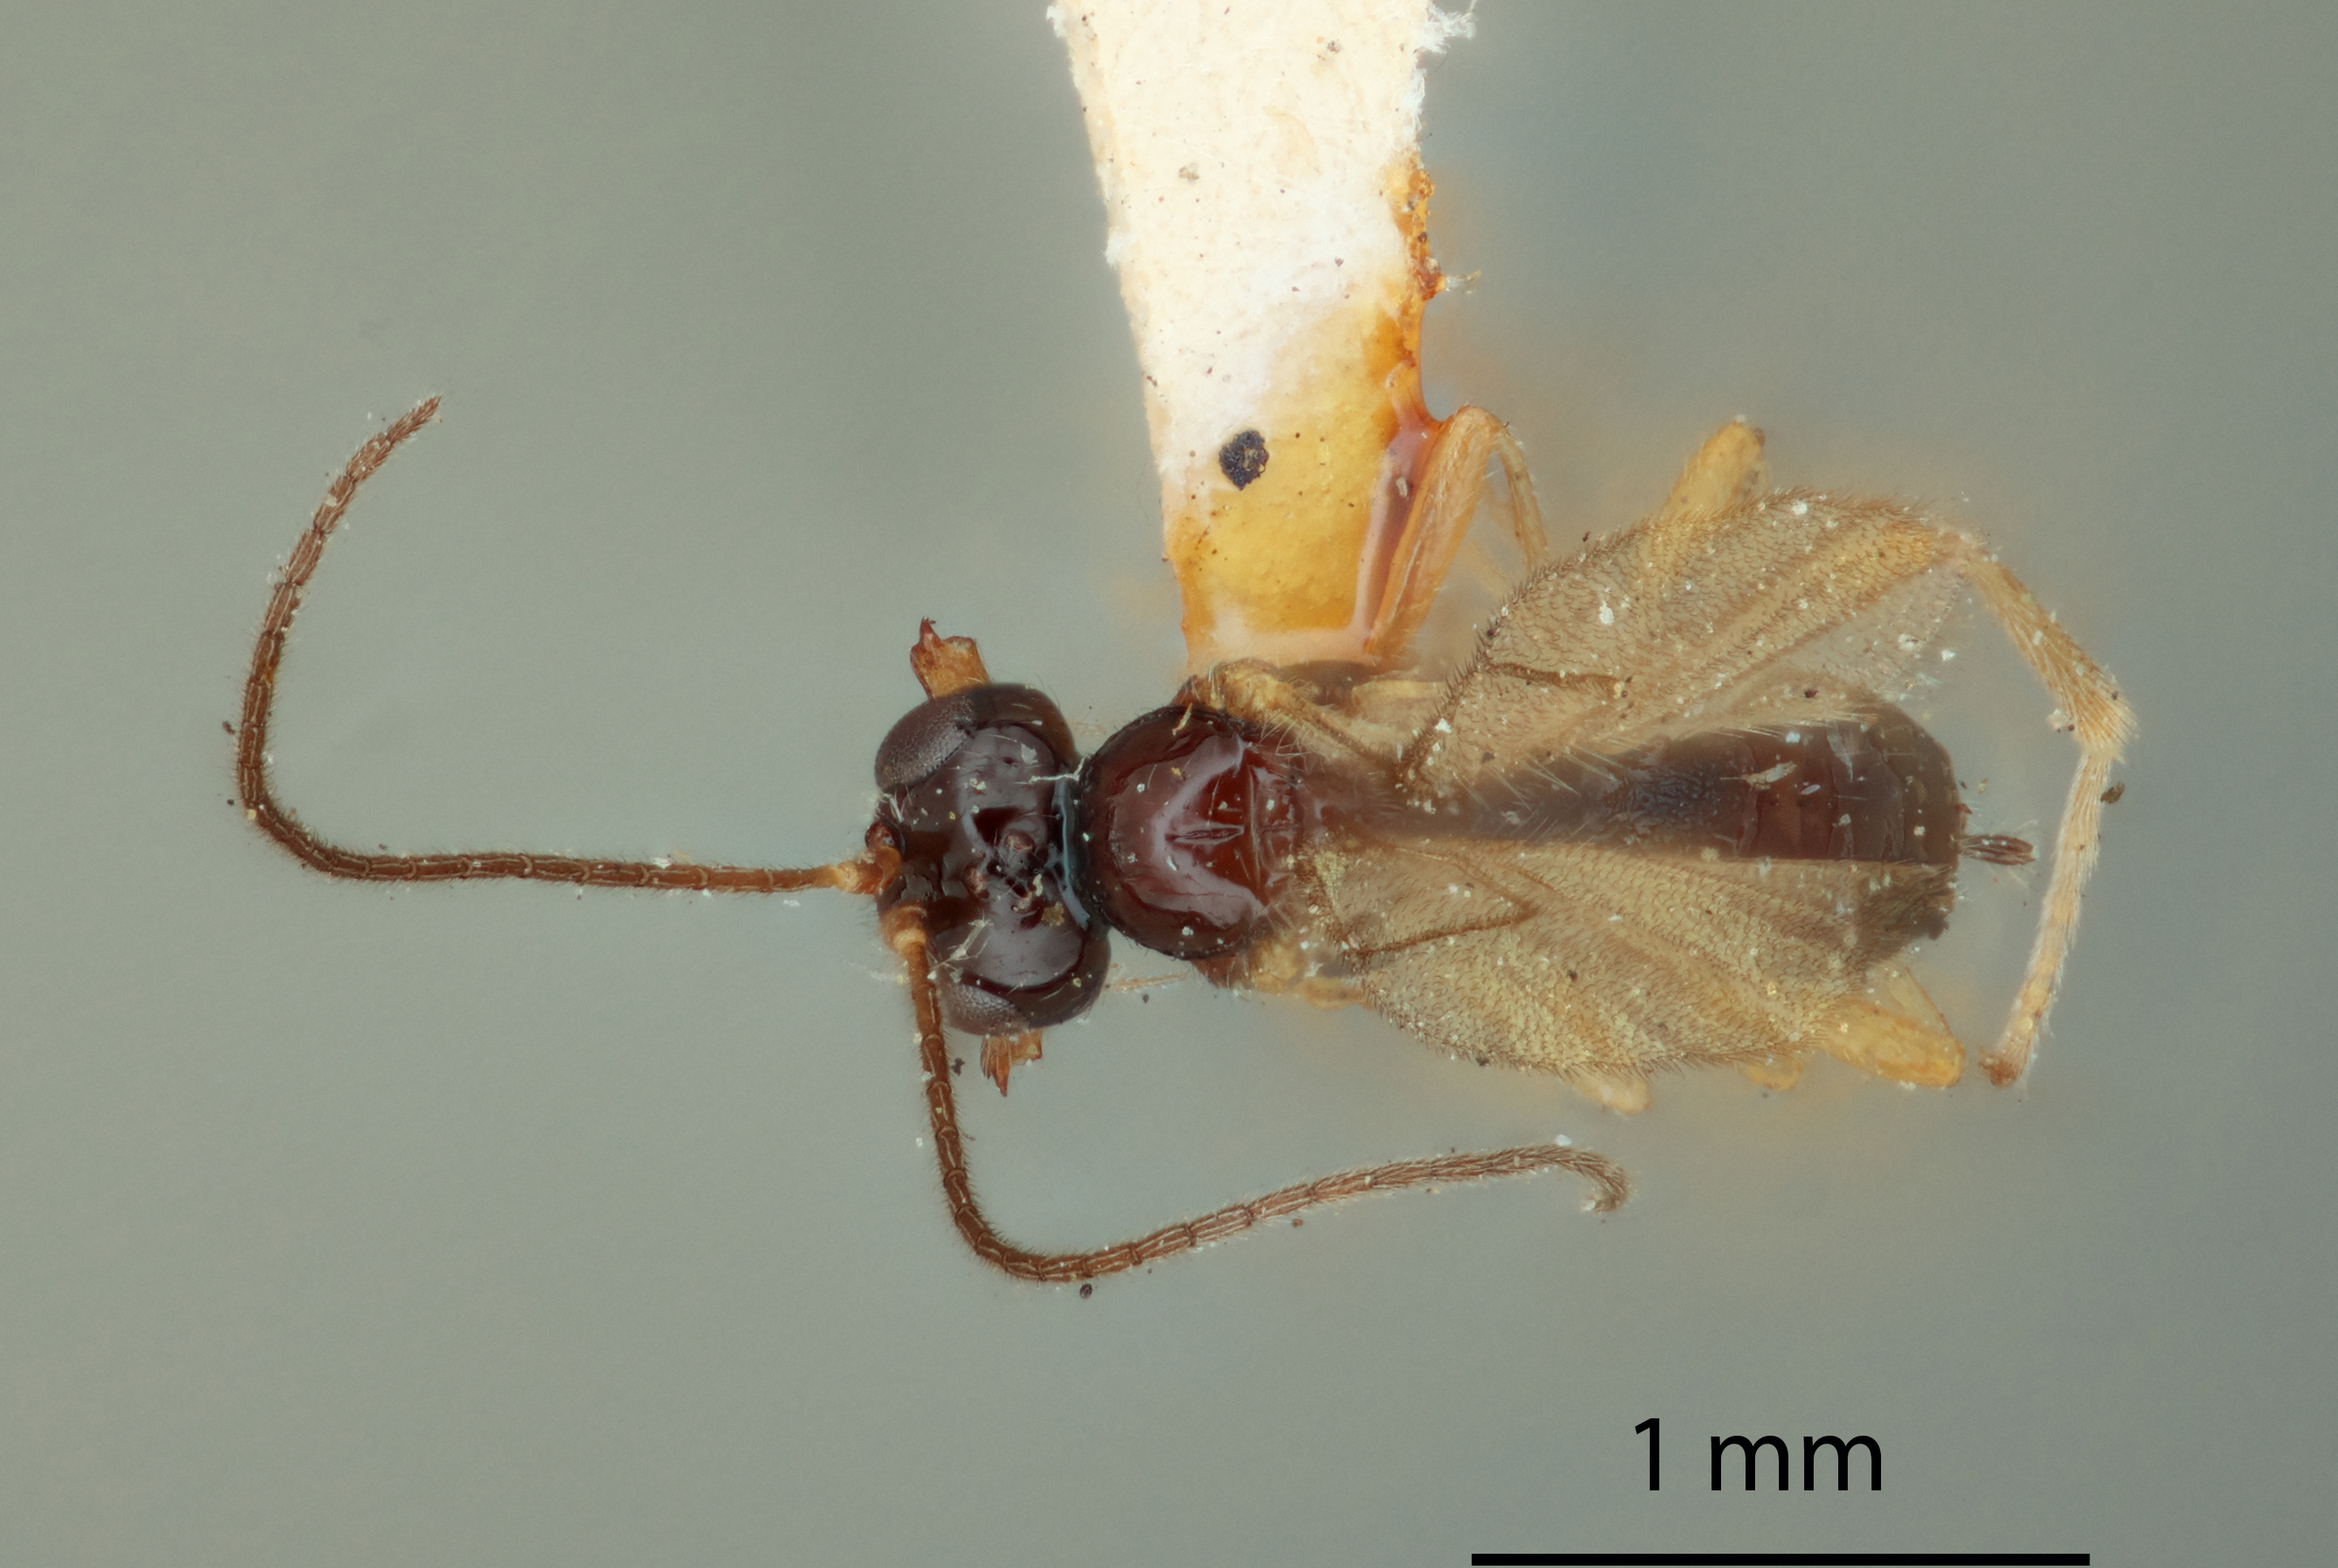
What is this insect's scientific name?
Dacnusa scaptomyzae
